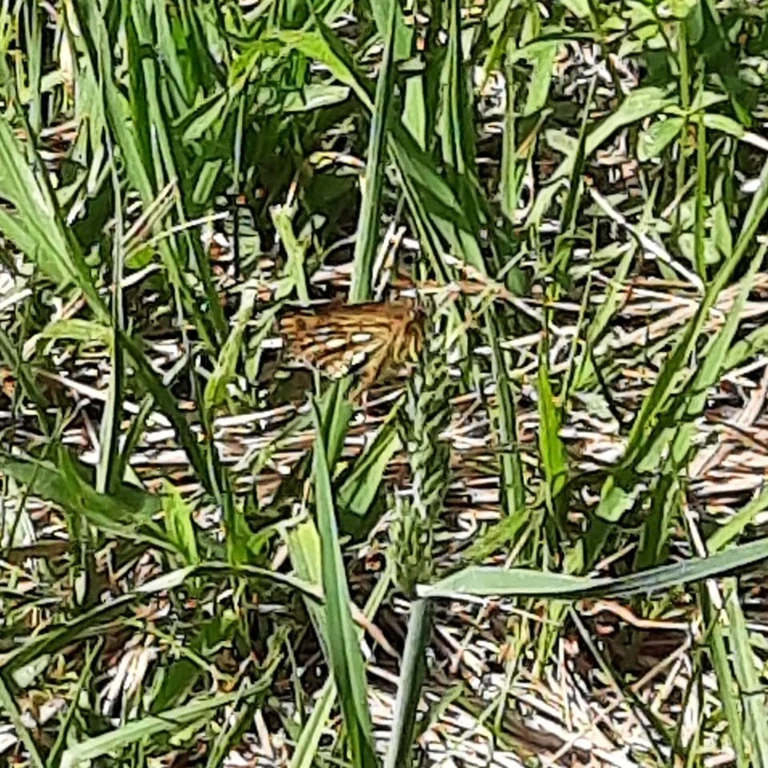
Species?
Carterocephalus palaemon
